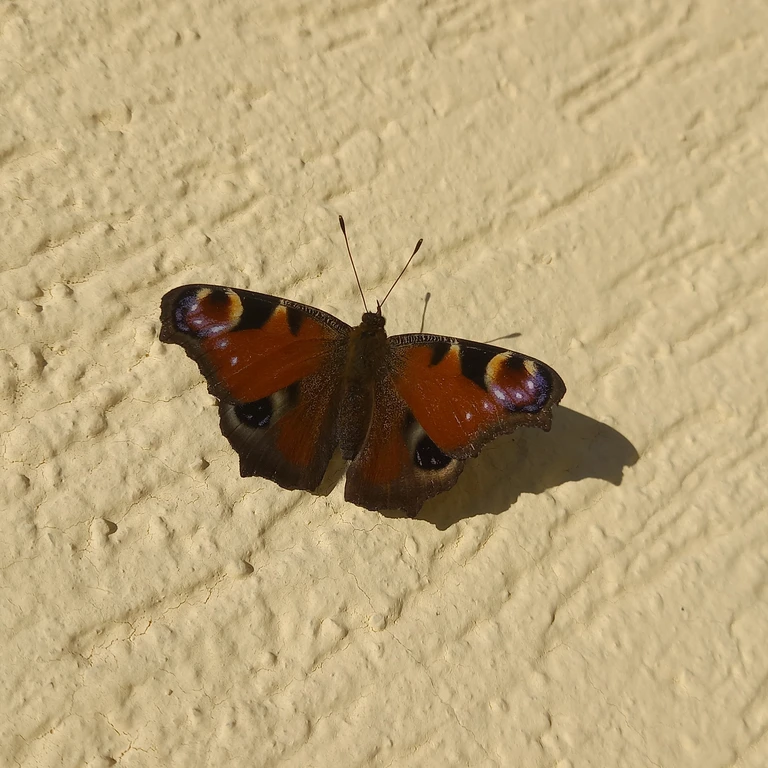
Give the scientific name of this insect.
Aglais io
